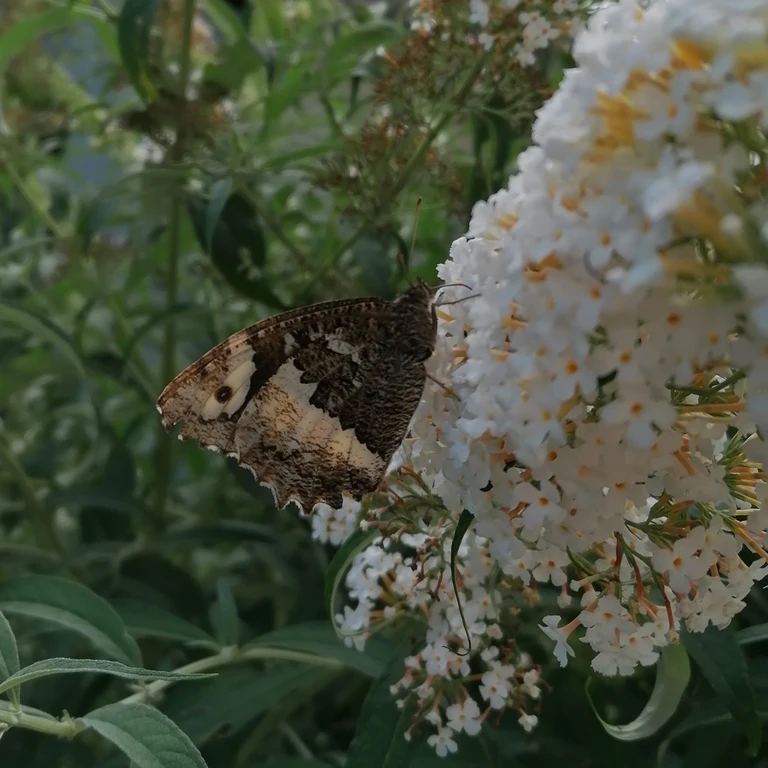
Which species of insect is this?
Brintesia circe
